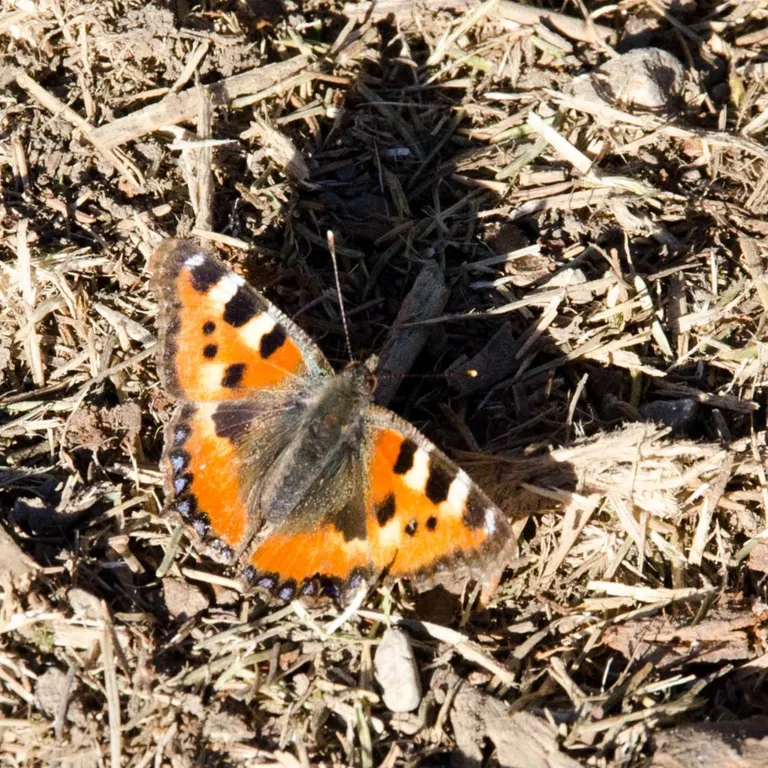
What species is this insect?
Aglais urticae
